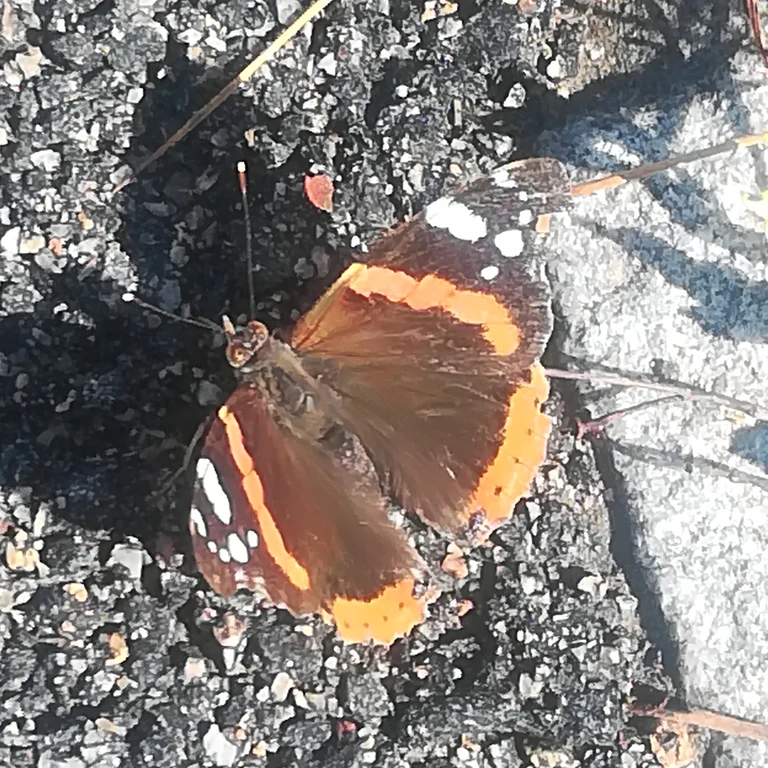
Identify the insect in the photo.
Vanessa atalanta
